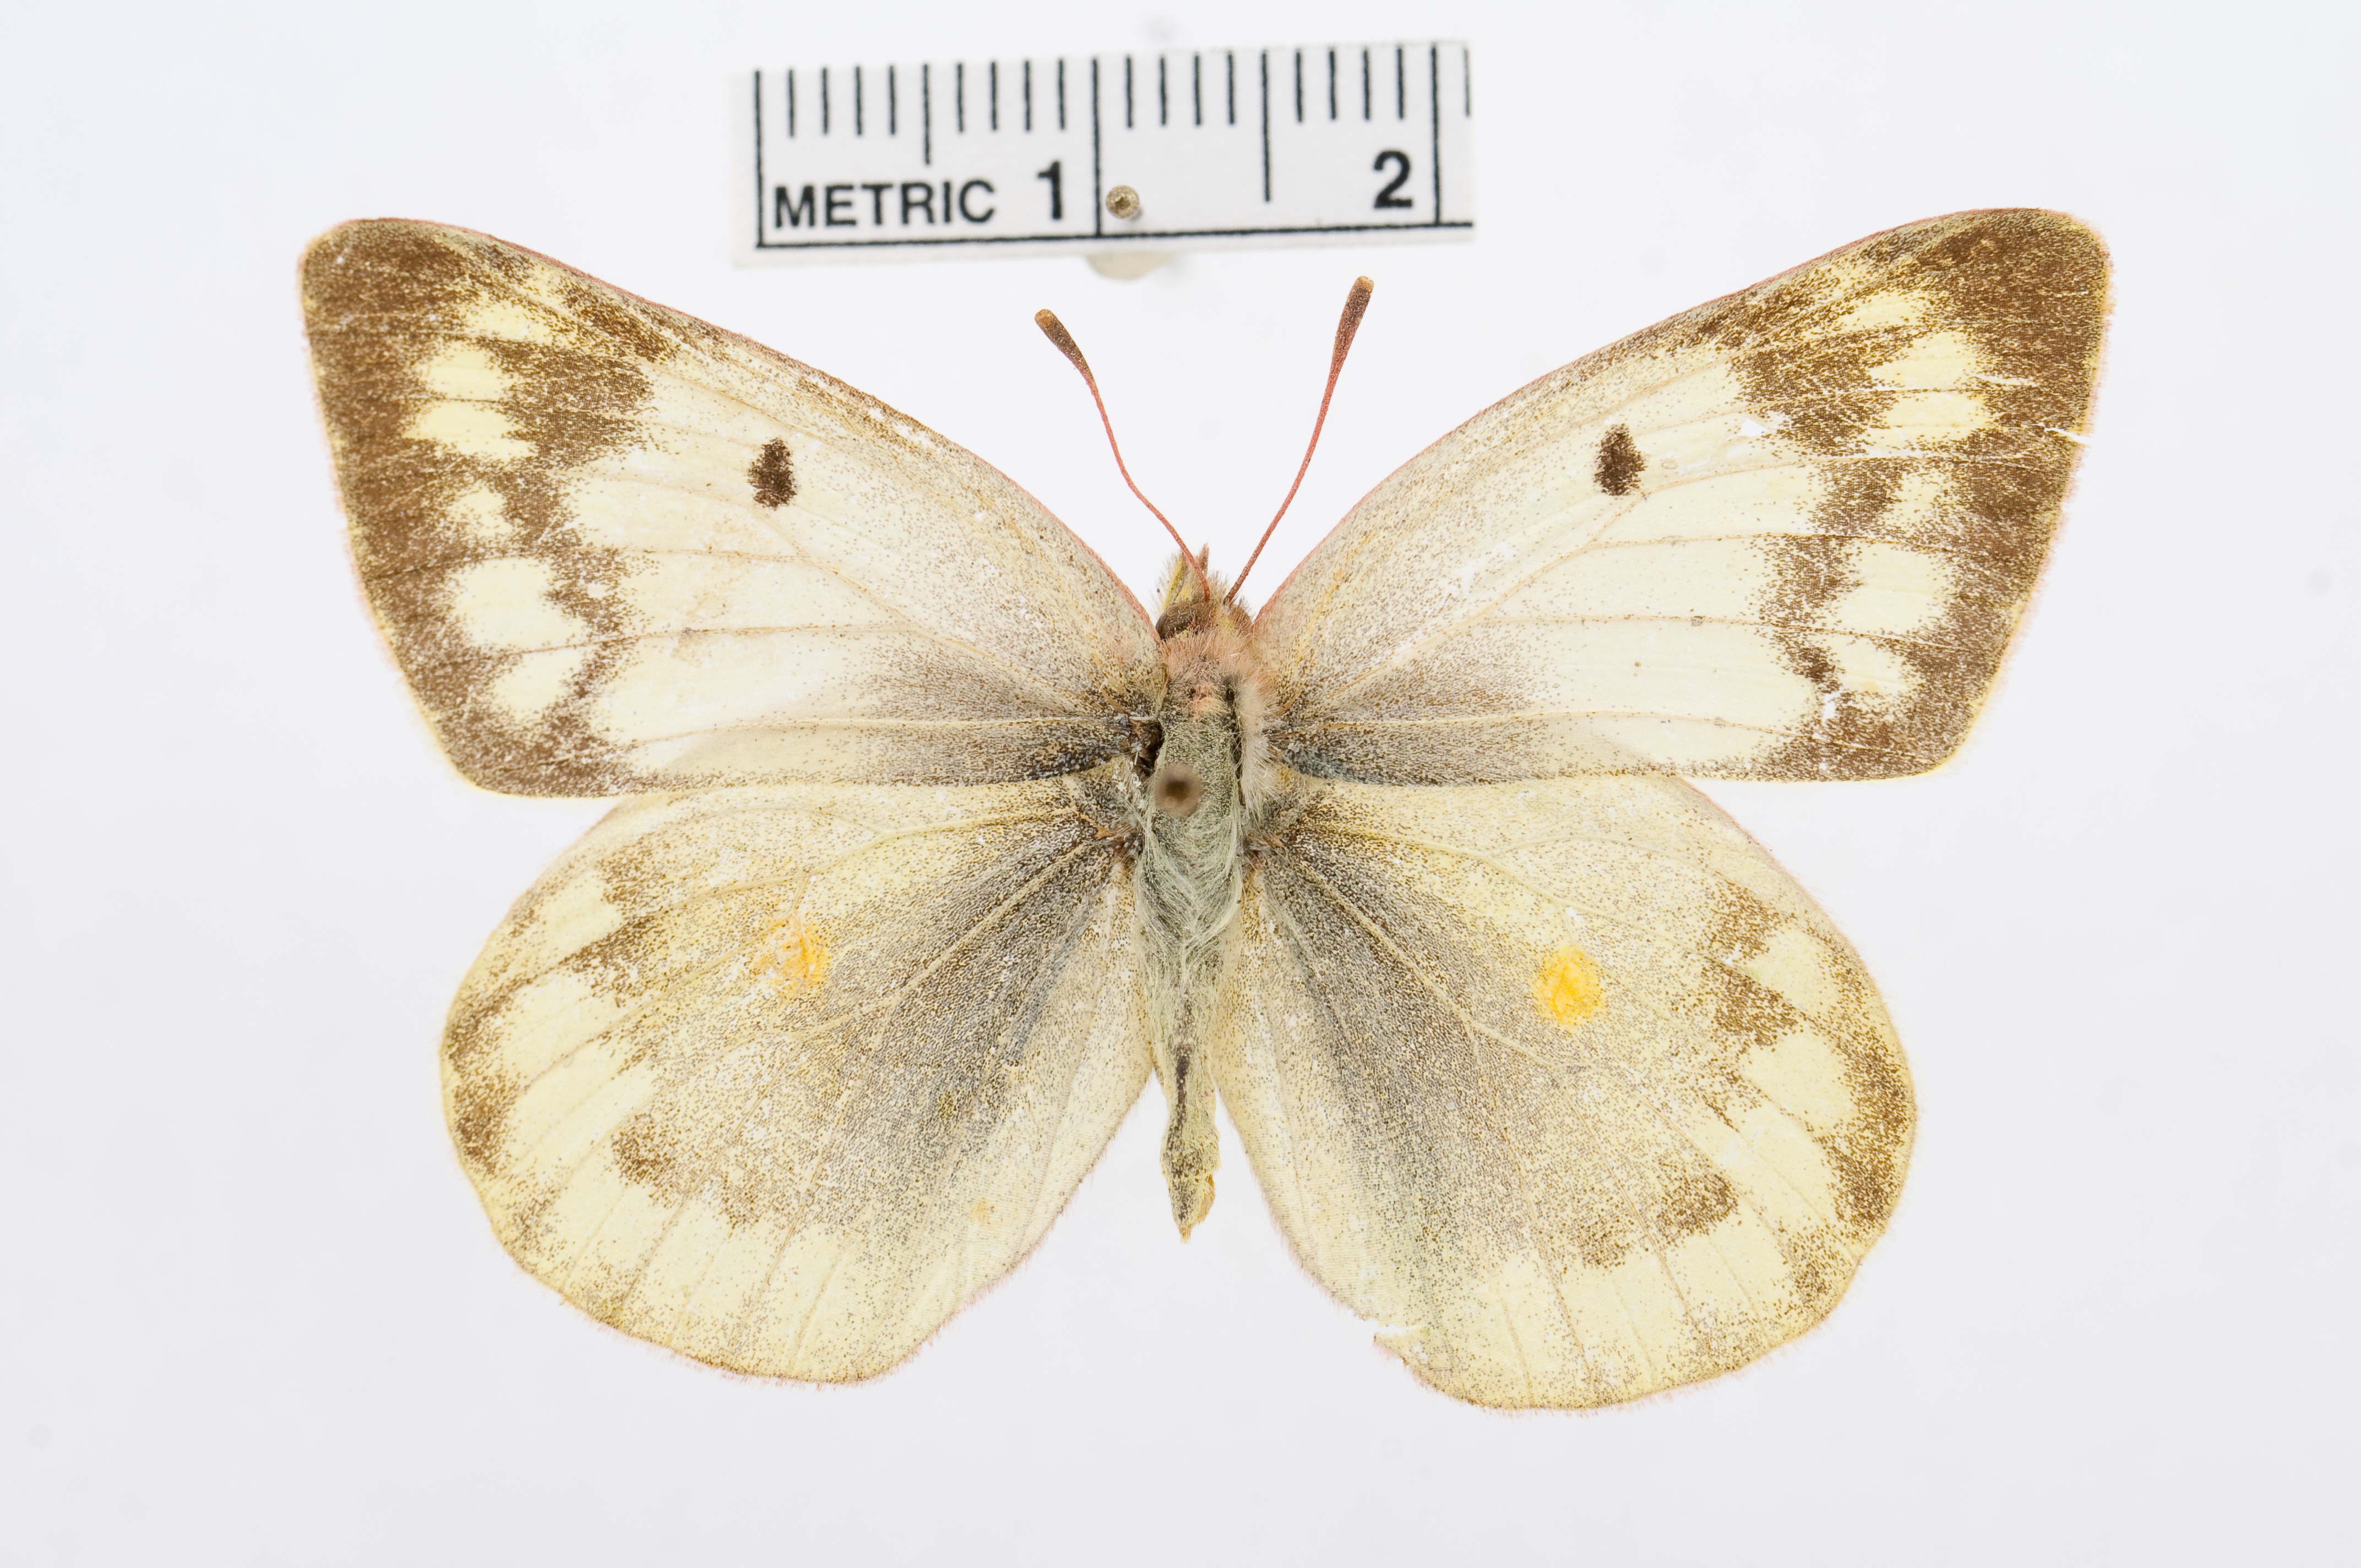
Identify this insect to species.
Colias chlorocoma
